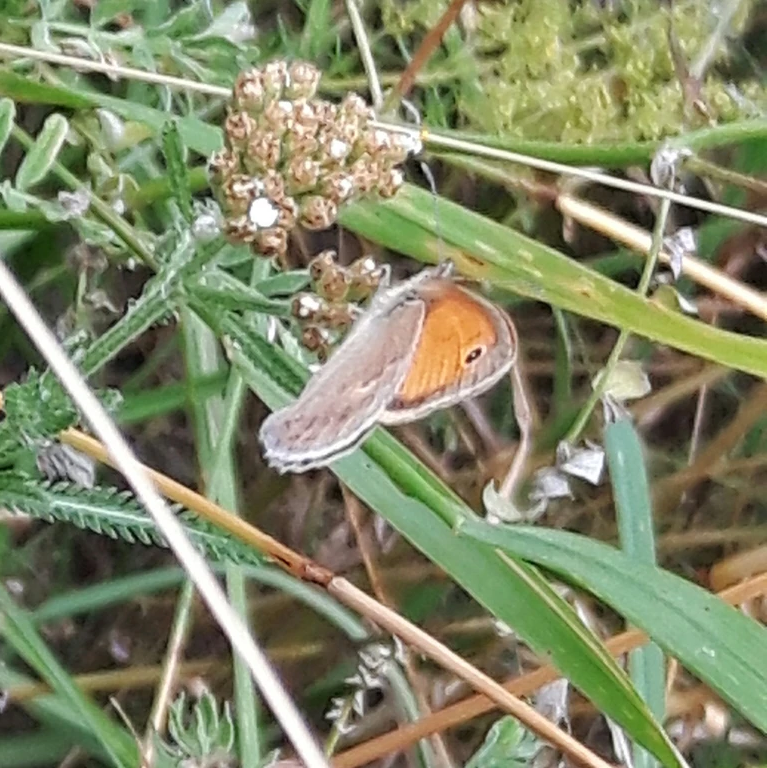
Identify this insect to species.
Coenonympha pamphilus
